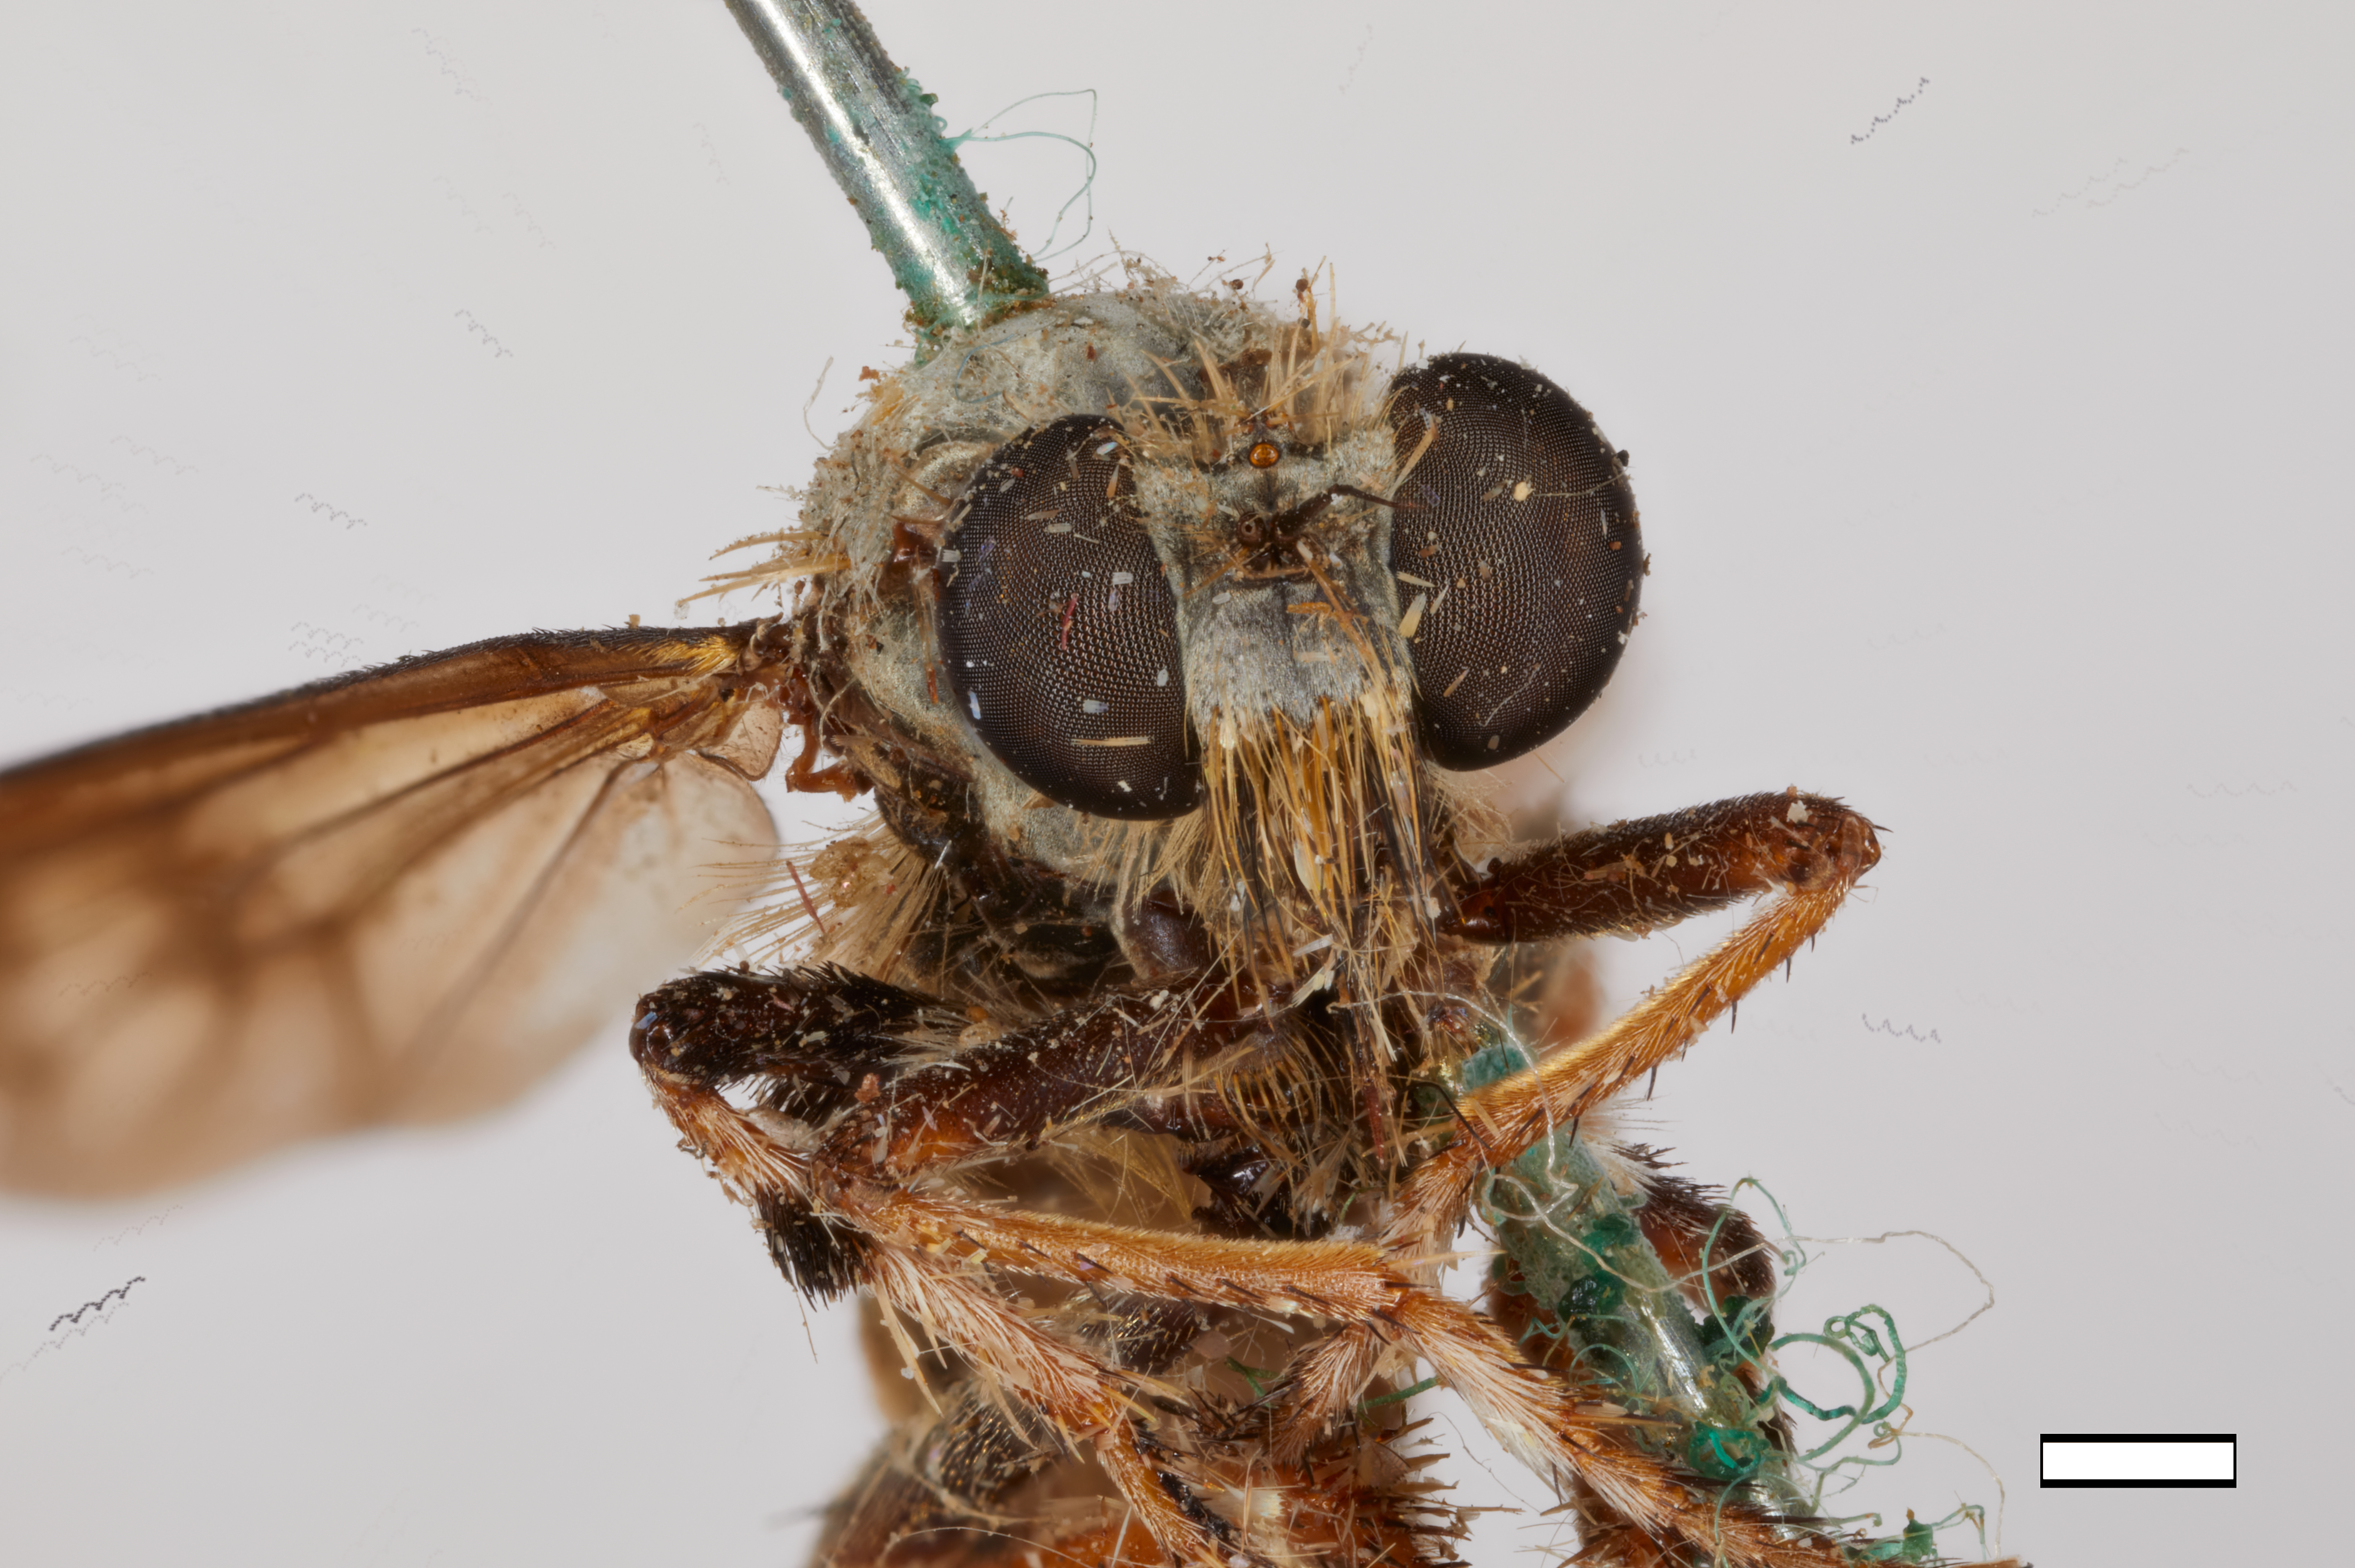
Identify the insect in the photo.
Heteropogon patruelis
